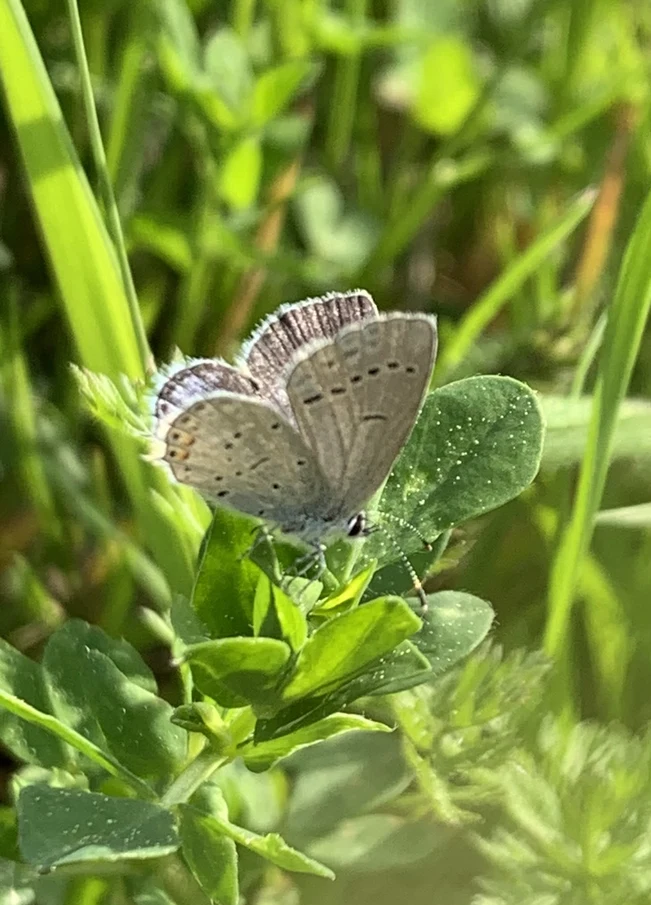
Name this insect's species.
Cupido argiades (also Elkalyce argiades)
